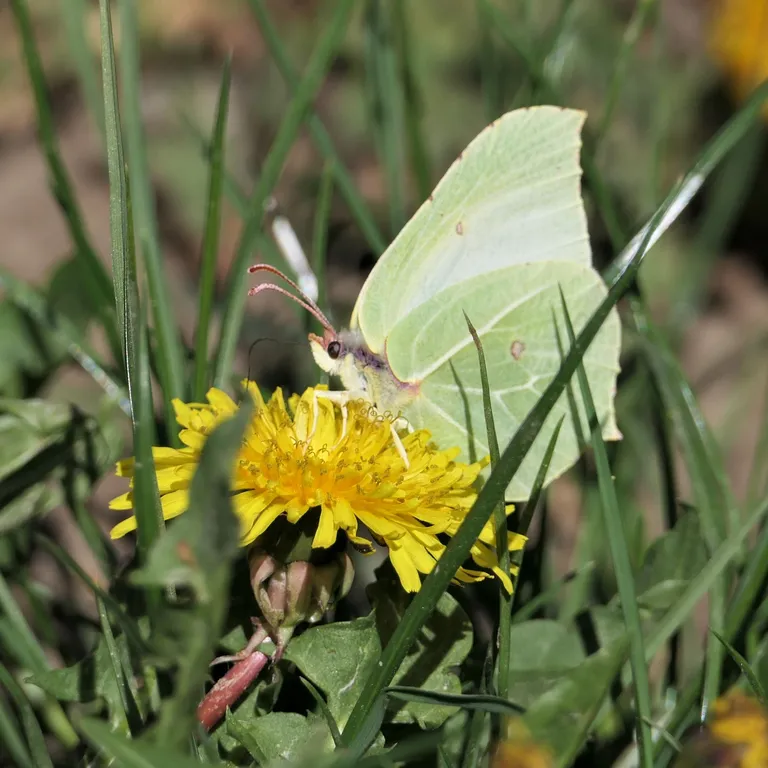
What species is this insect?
Gonepteryx rhamni
